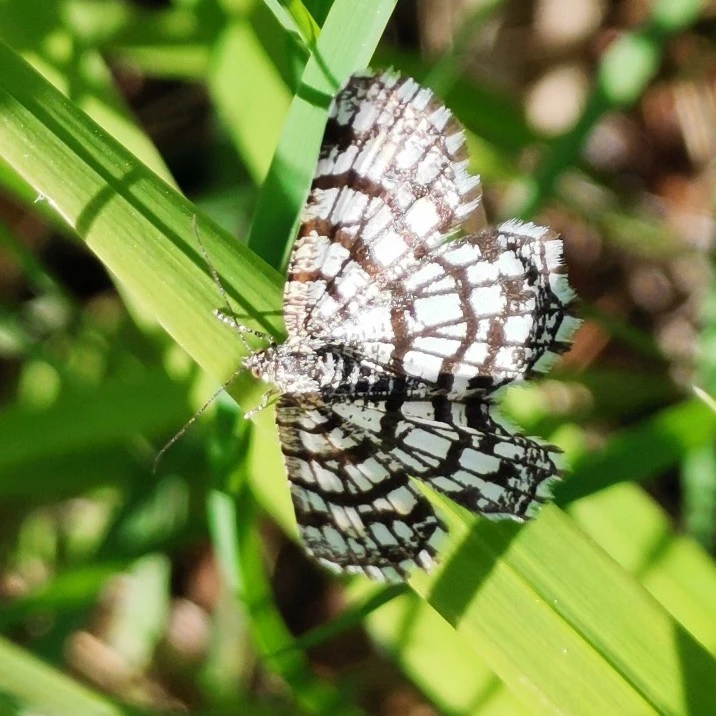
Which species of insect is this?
Chiasmia clathrata
